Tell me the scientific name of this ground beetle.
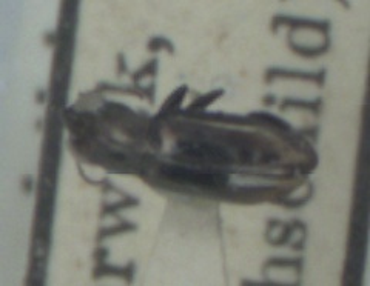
Notiophilus substriatus
